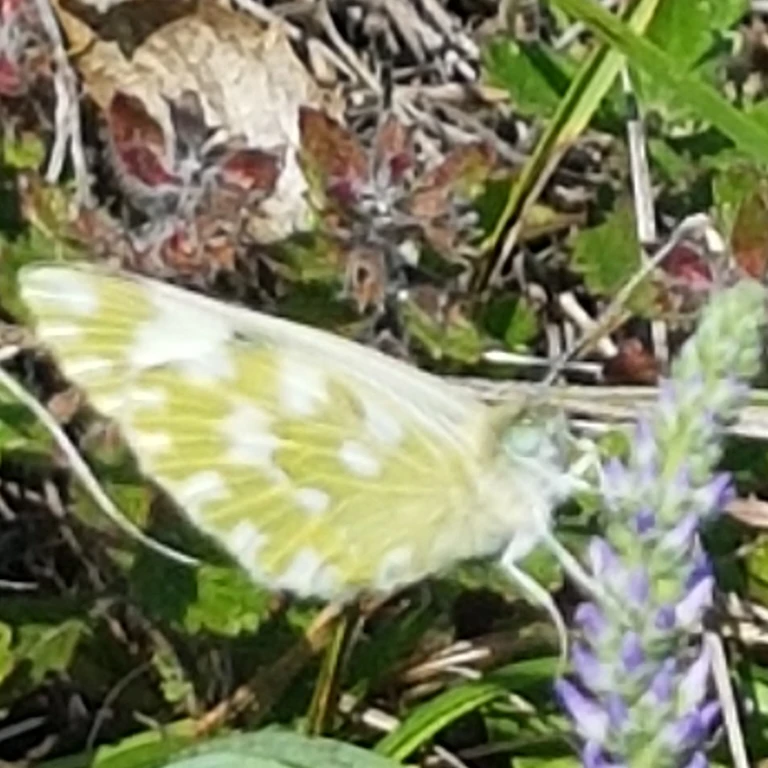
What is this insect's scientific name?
Pontia edusa
